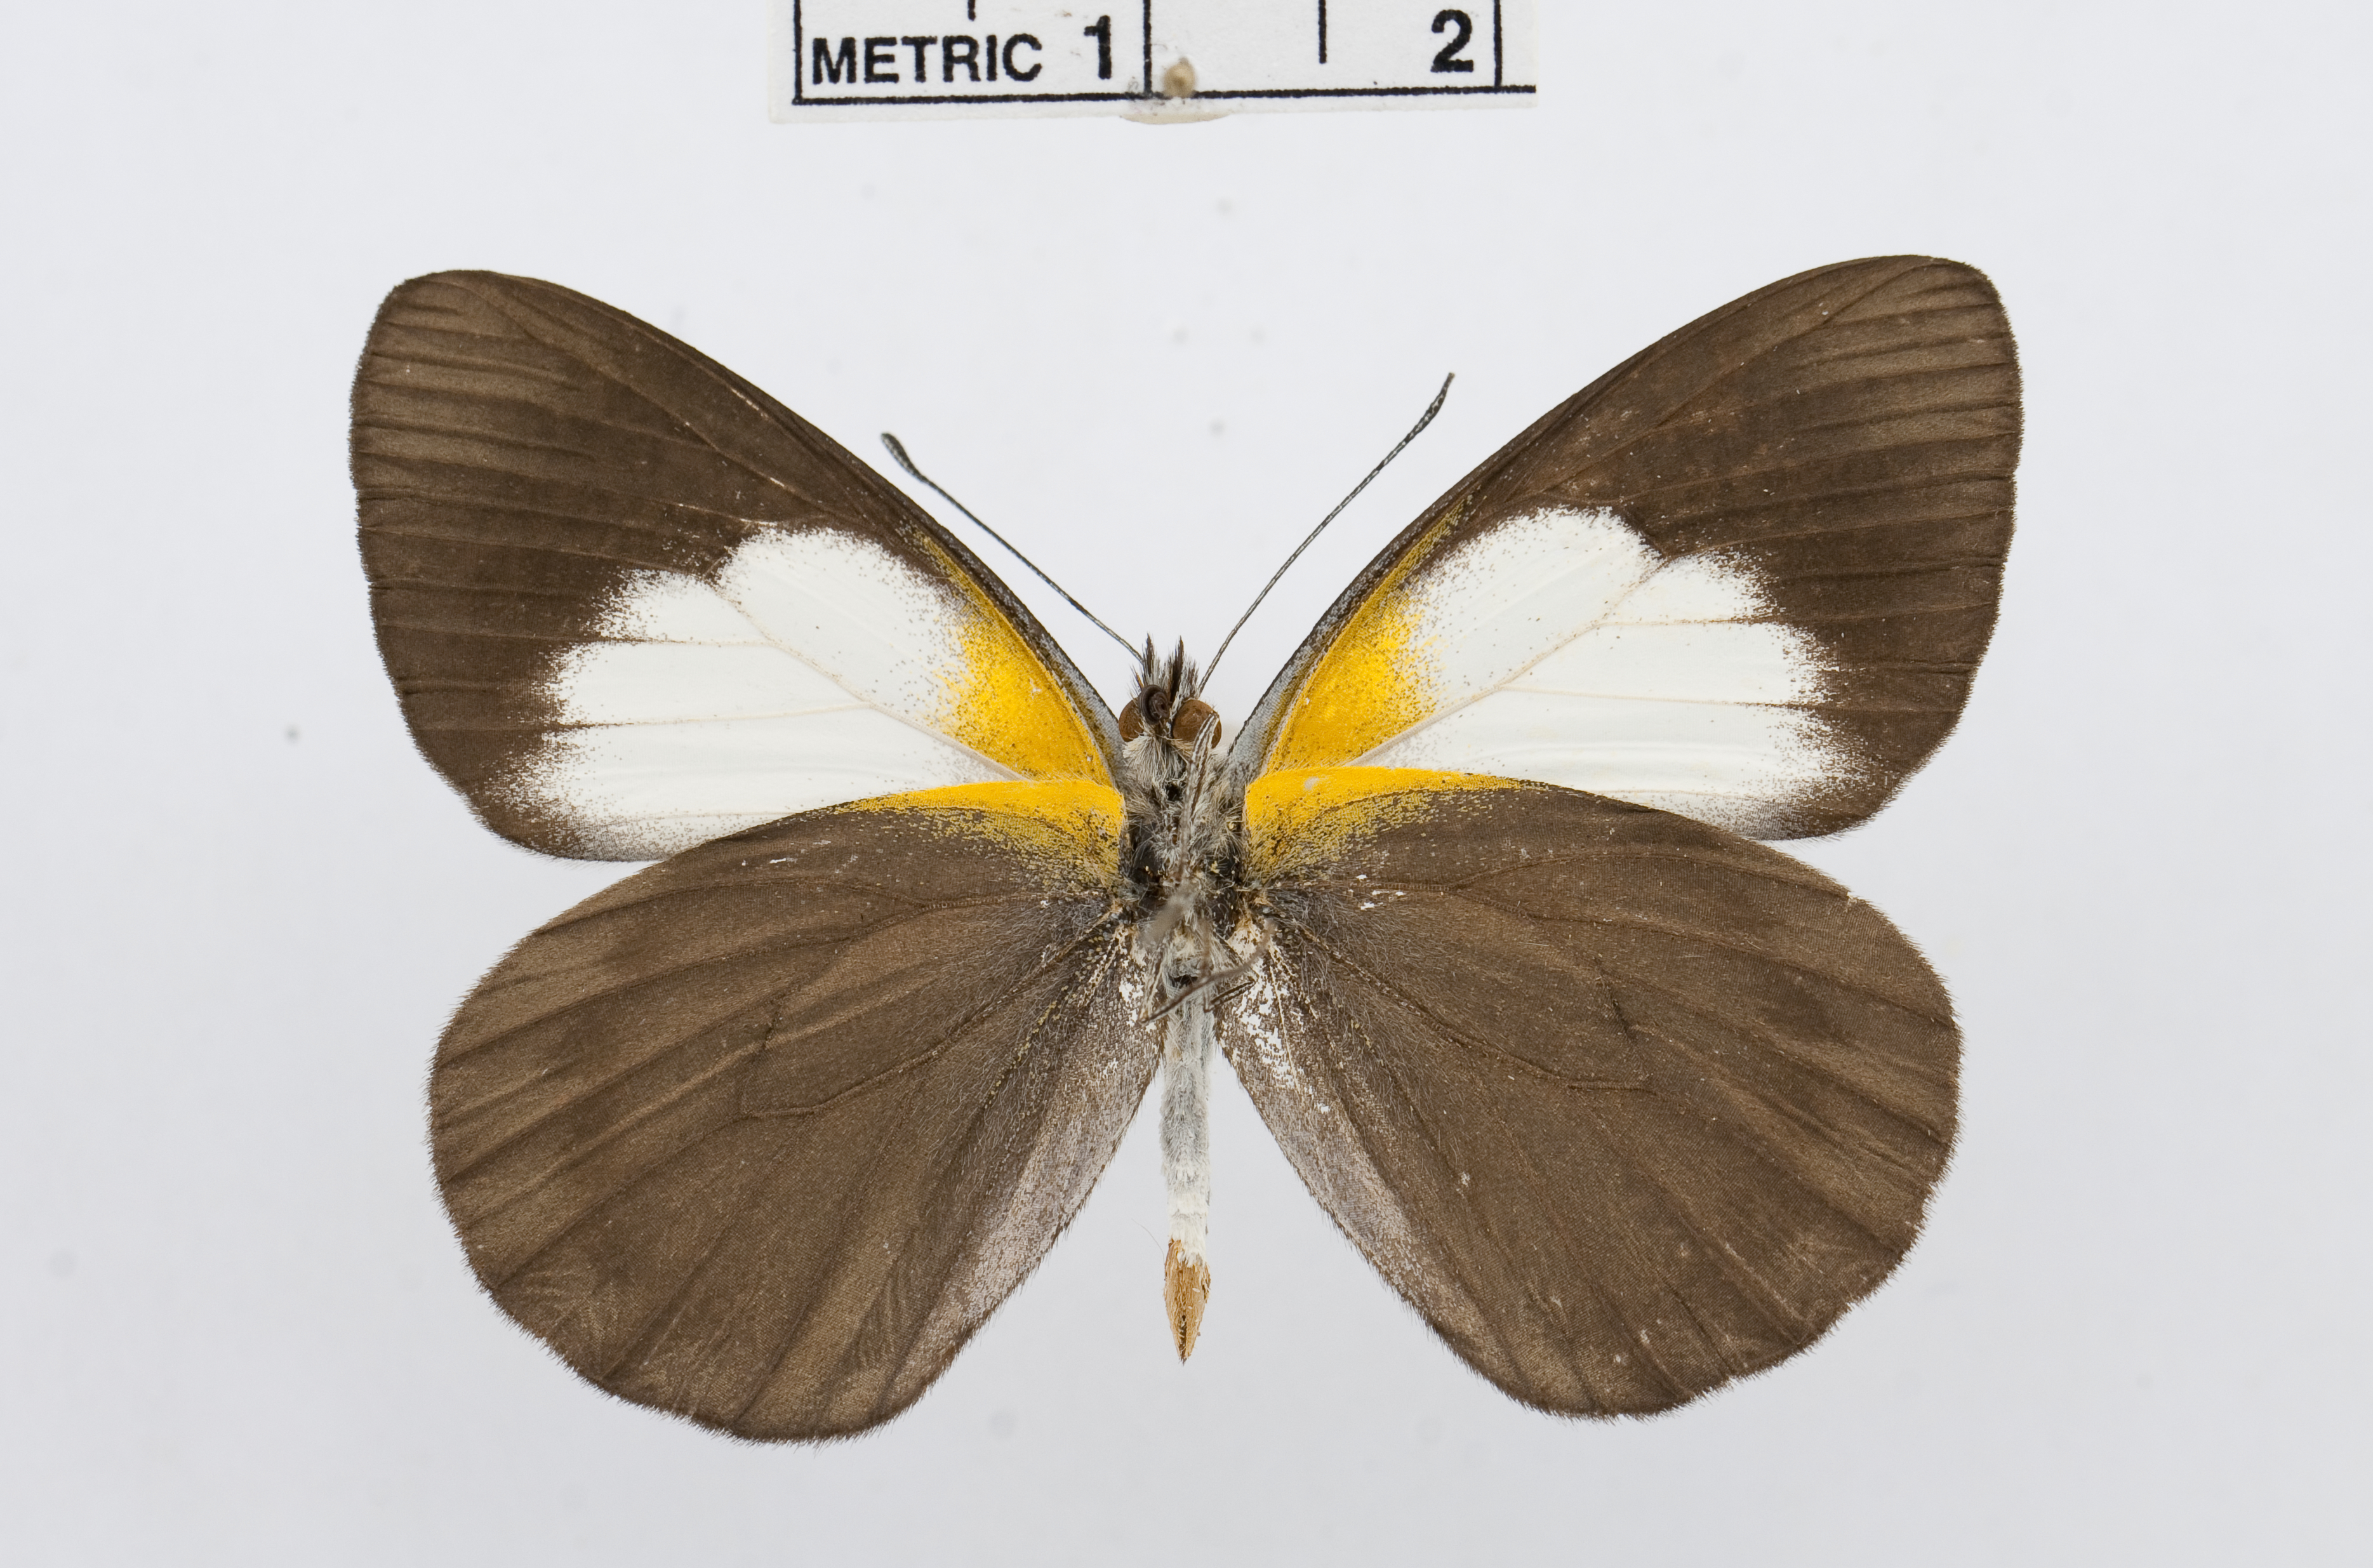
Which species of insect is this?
Belenois raffrayi
